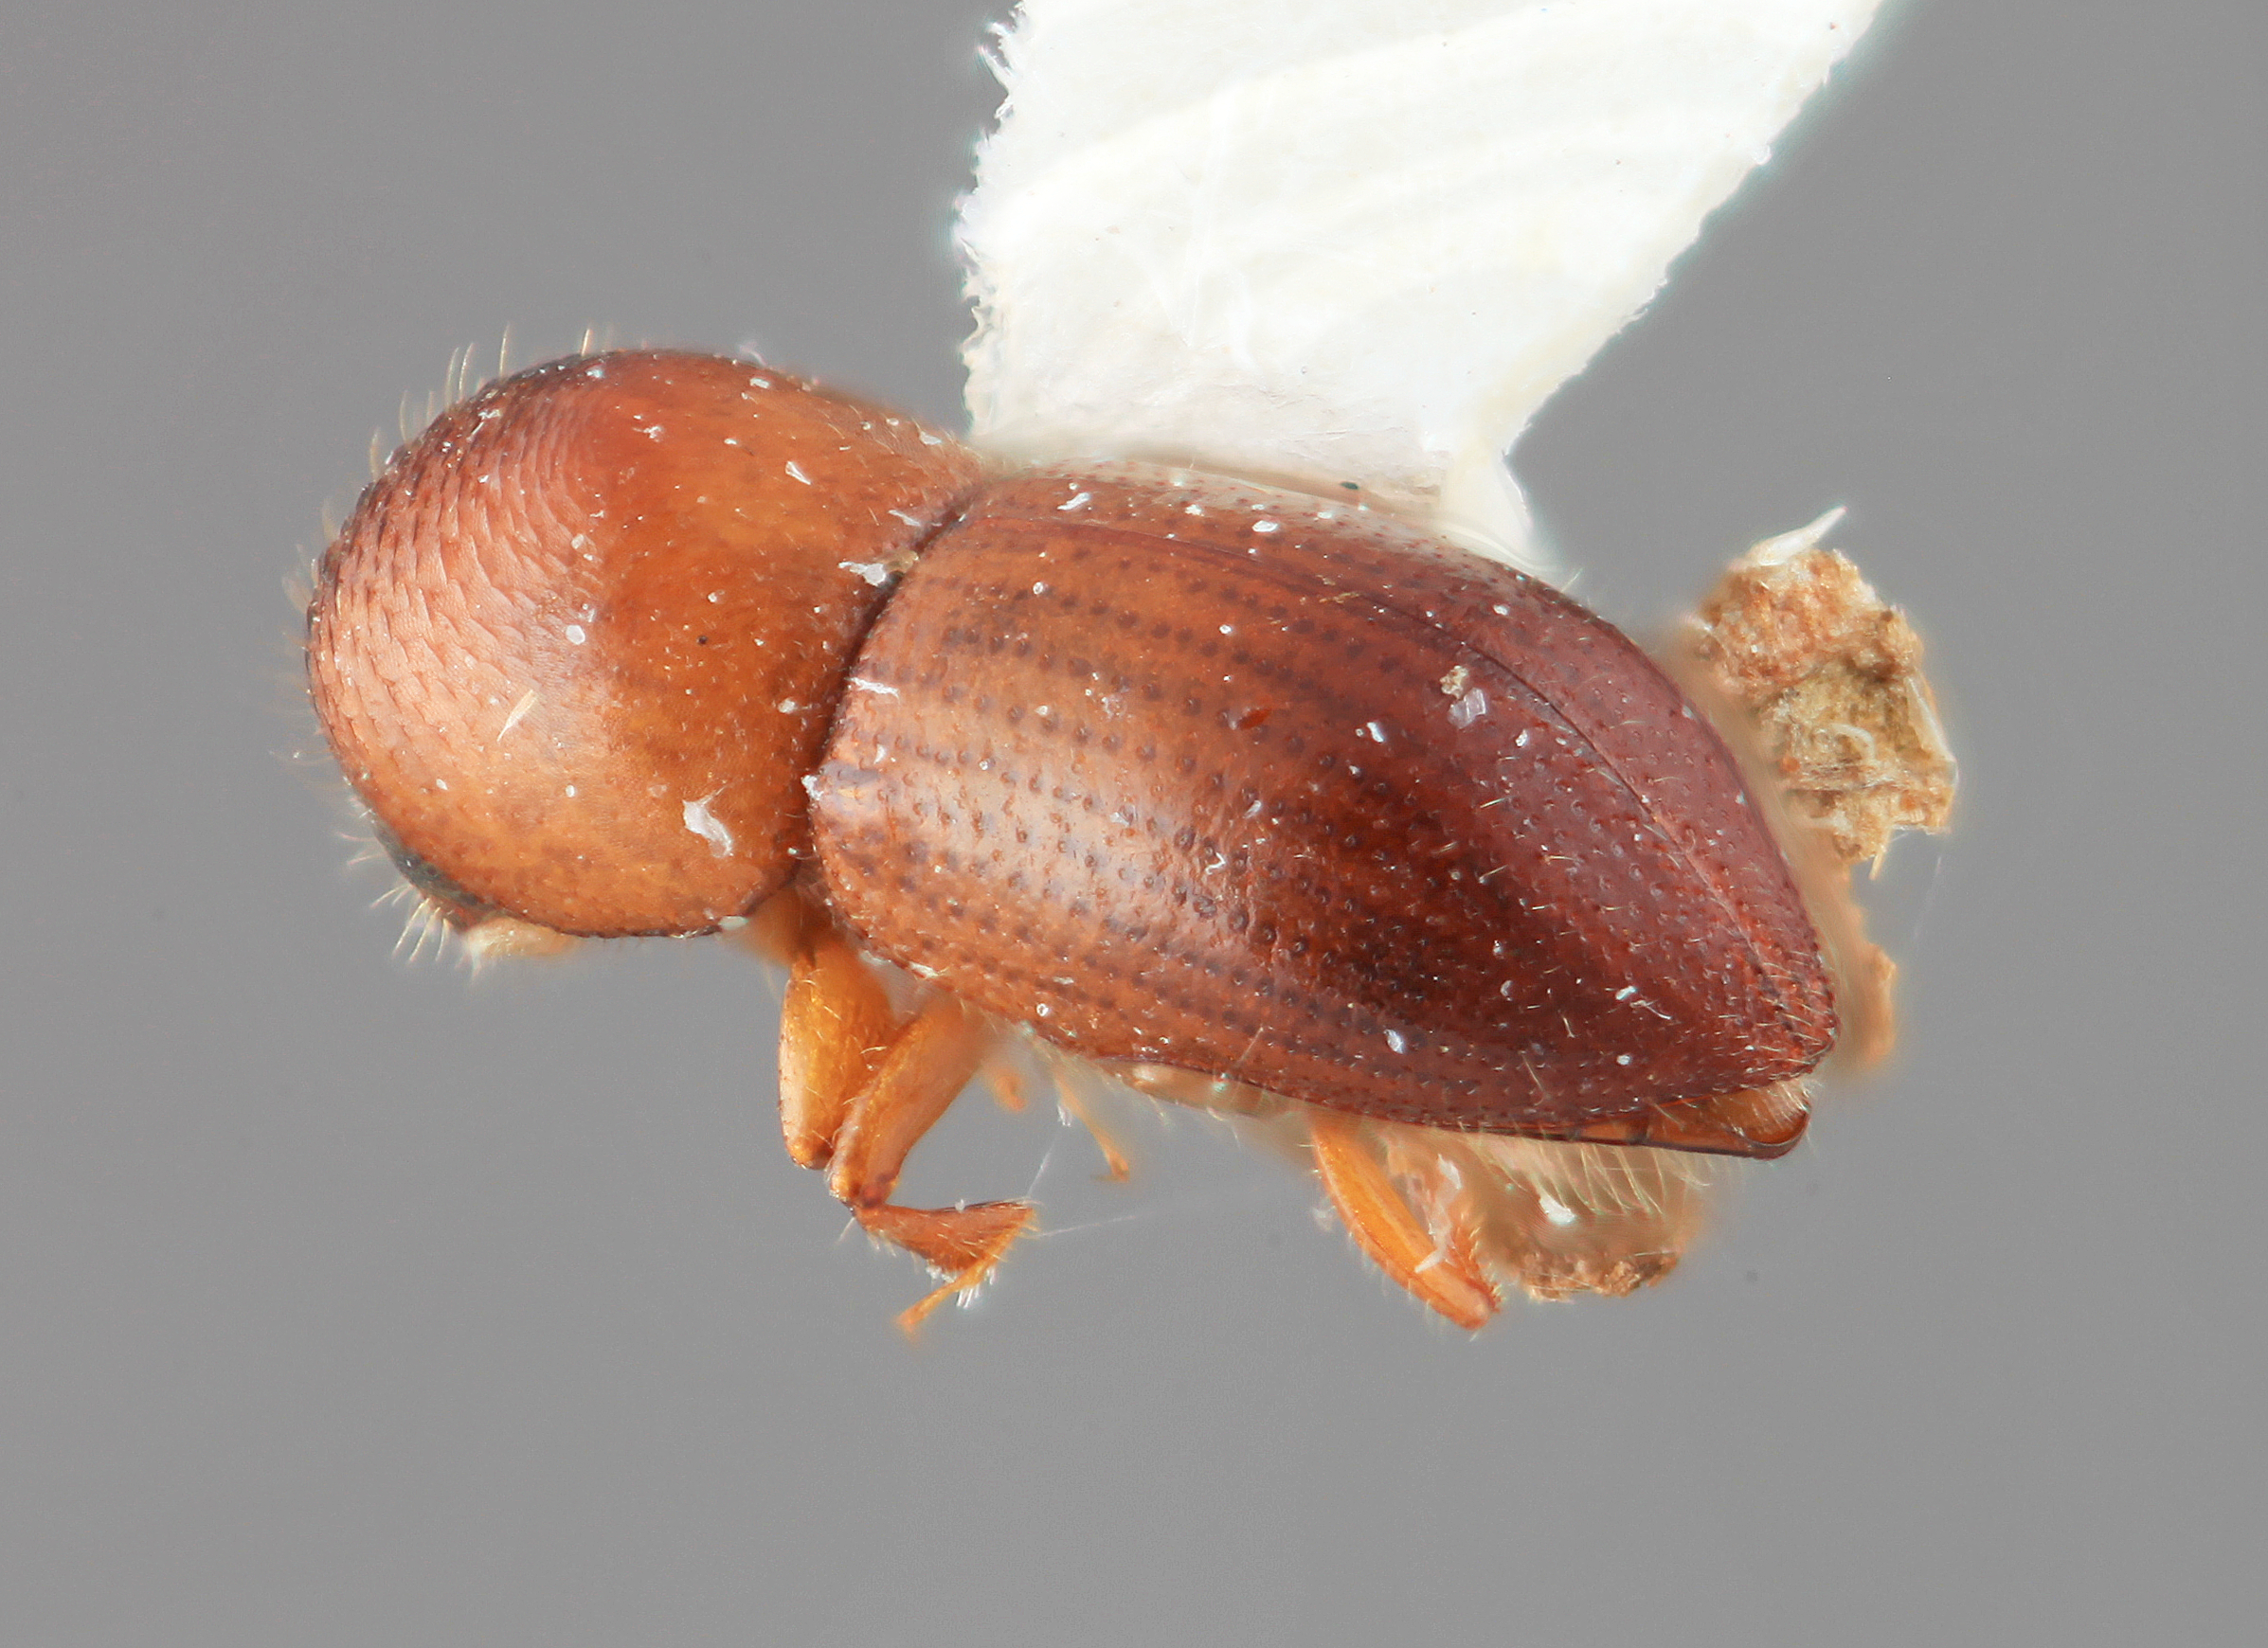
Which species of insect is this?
Coptoborus bellus
